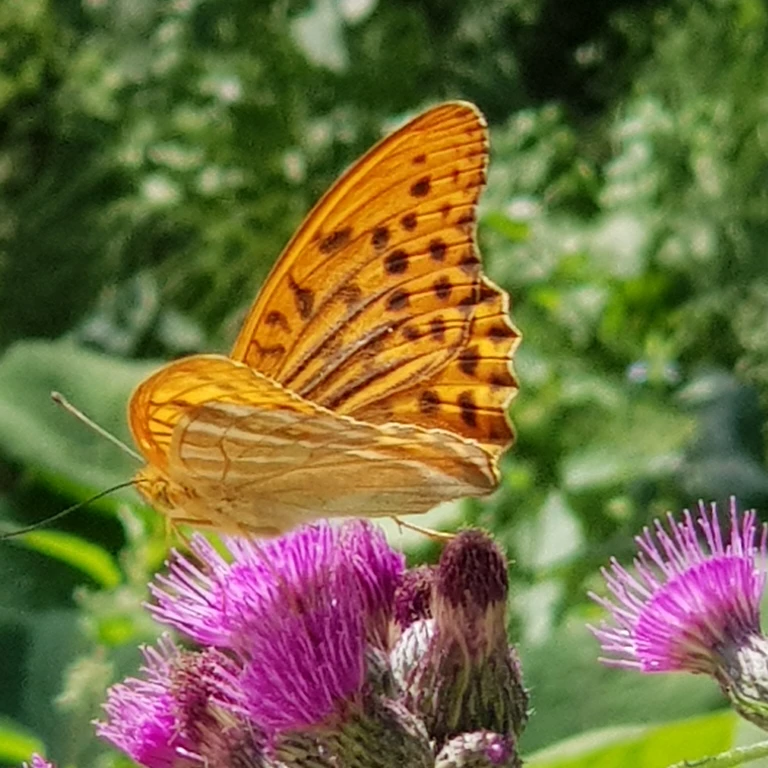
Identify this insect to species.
Argynnis paphia
